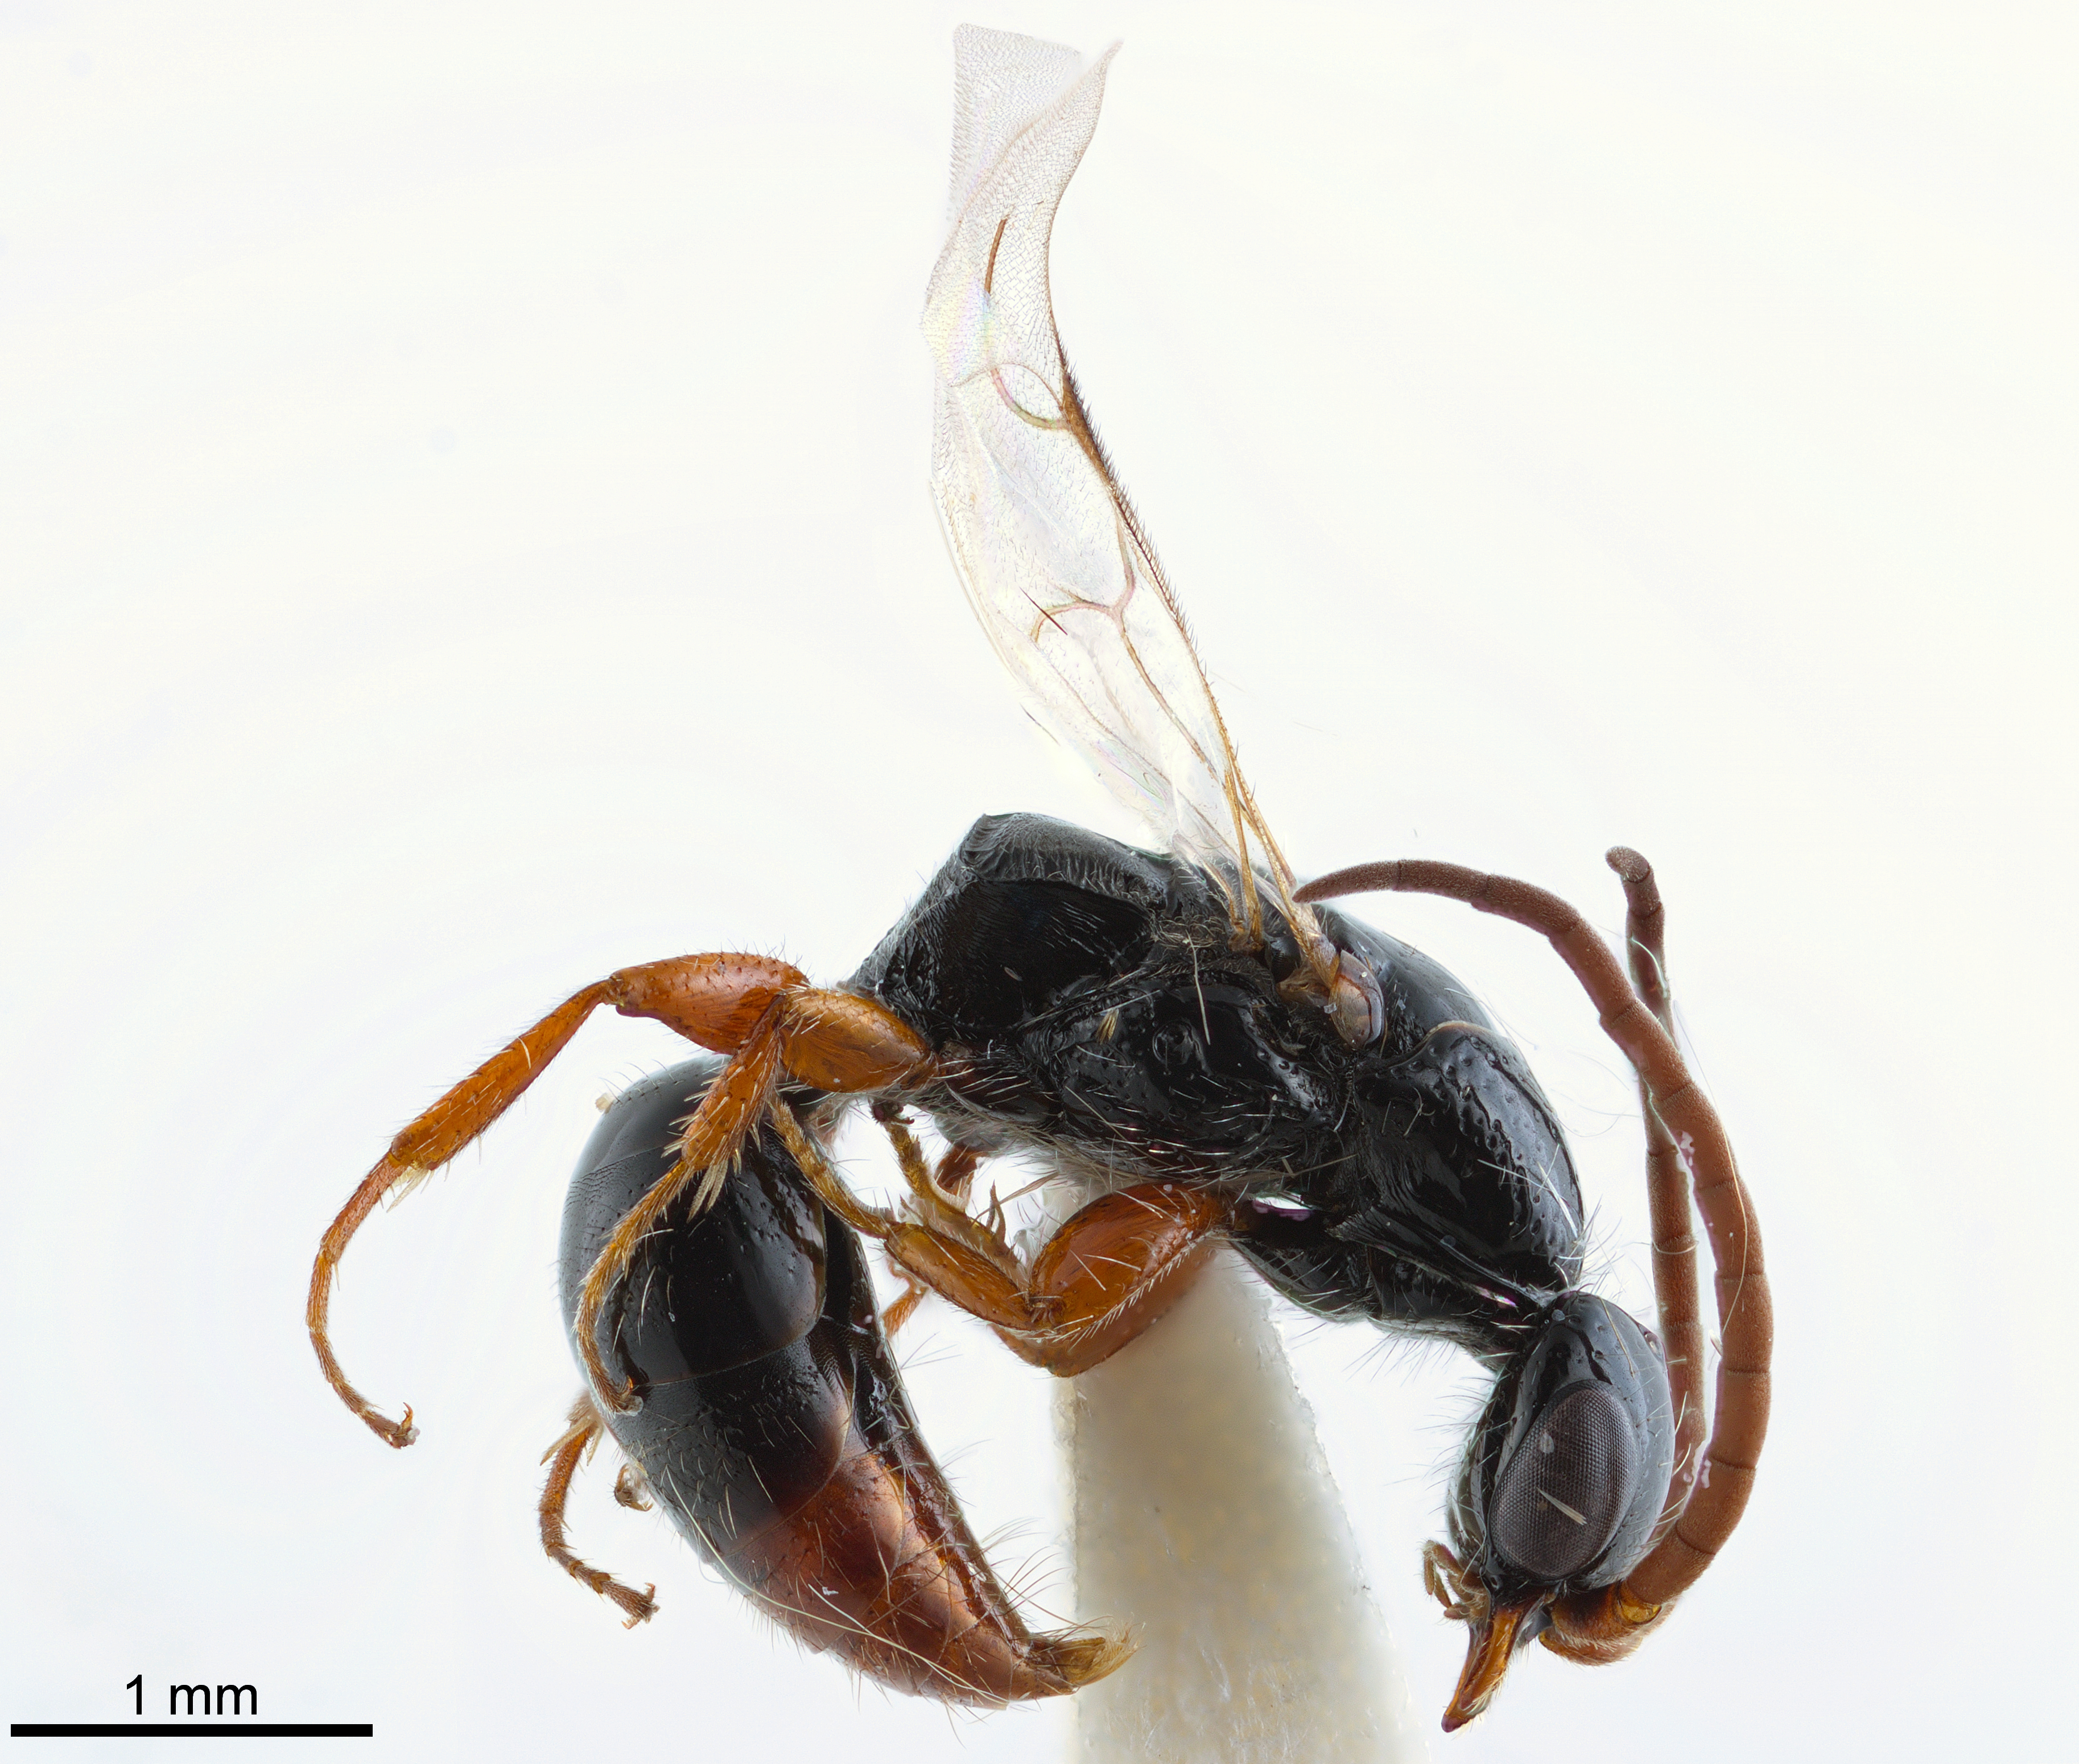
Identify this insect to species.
Trachepyris brevicapus
